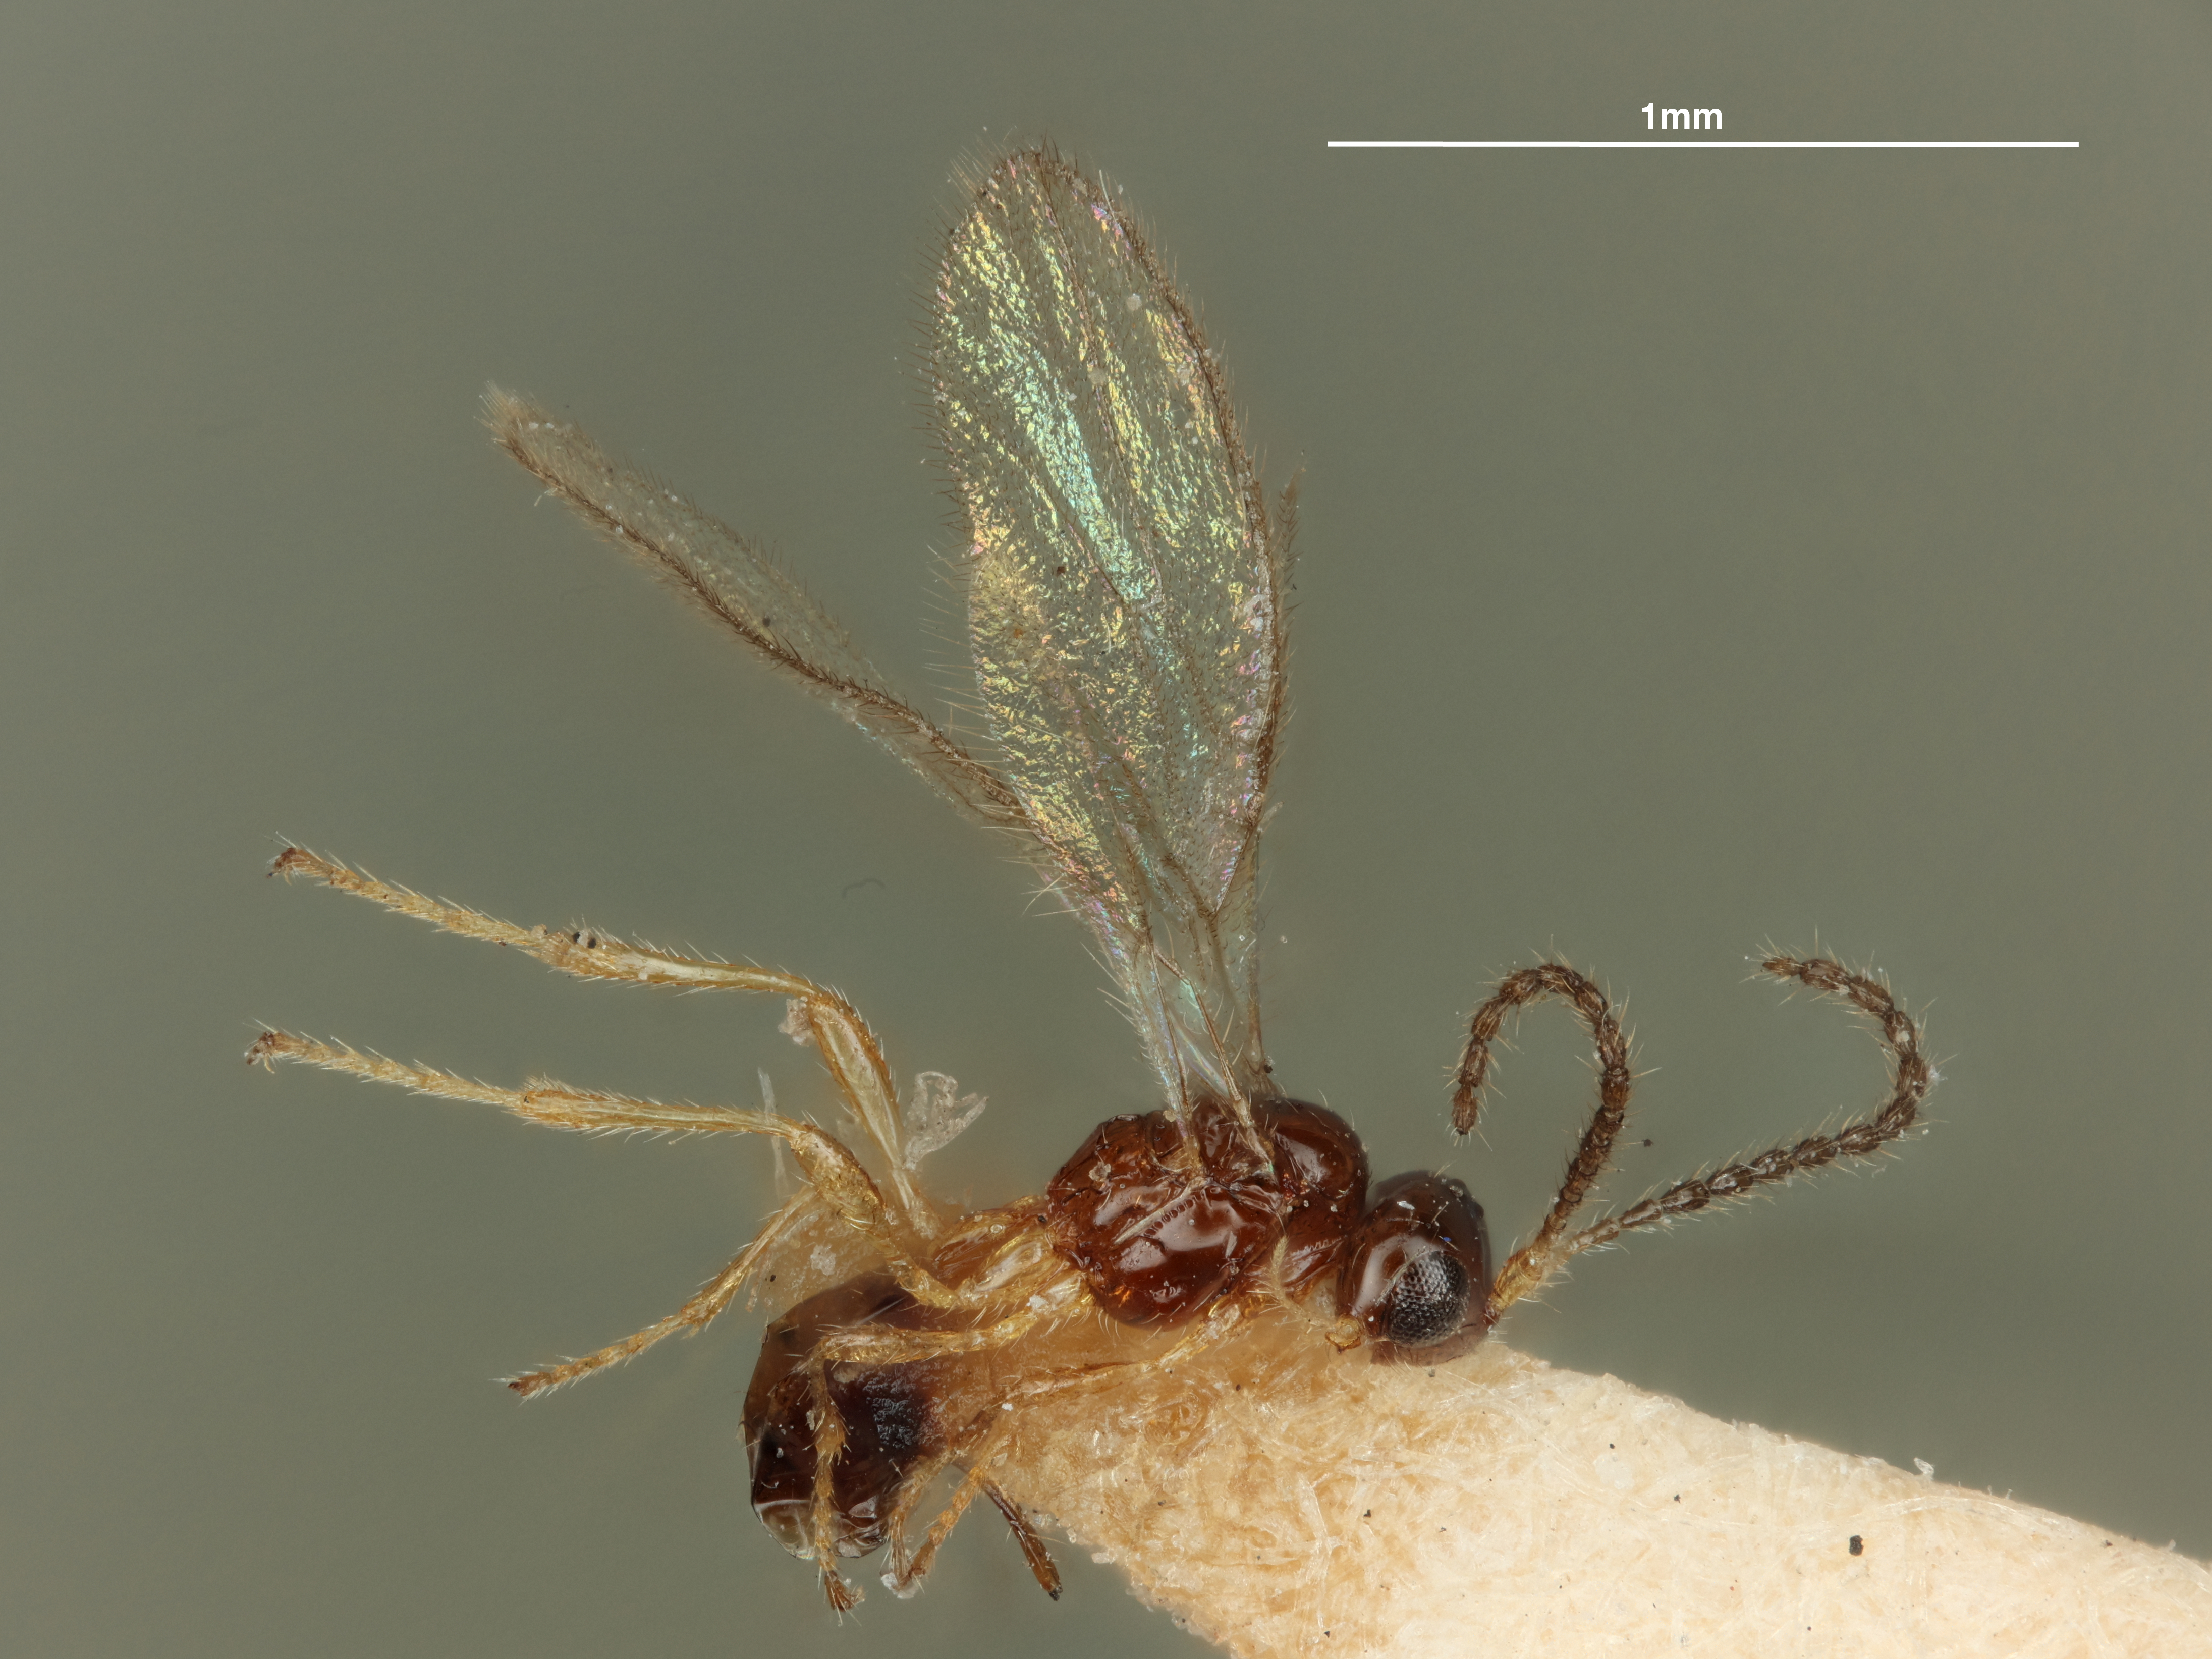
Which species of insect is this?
Aspilota foutsi
